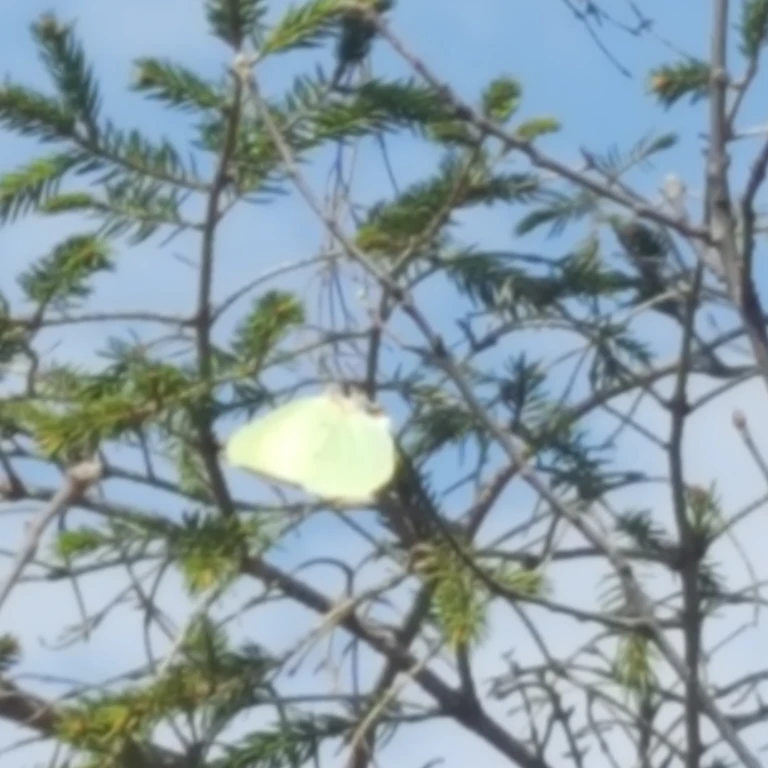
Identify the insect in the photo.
Gonepteryx rhamni
